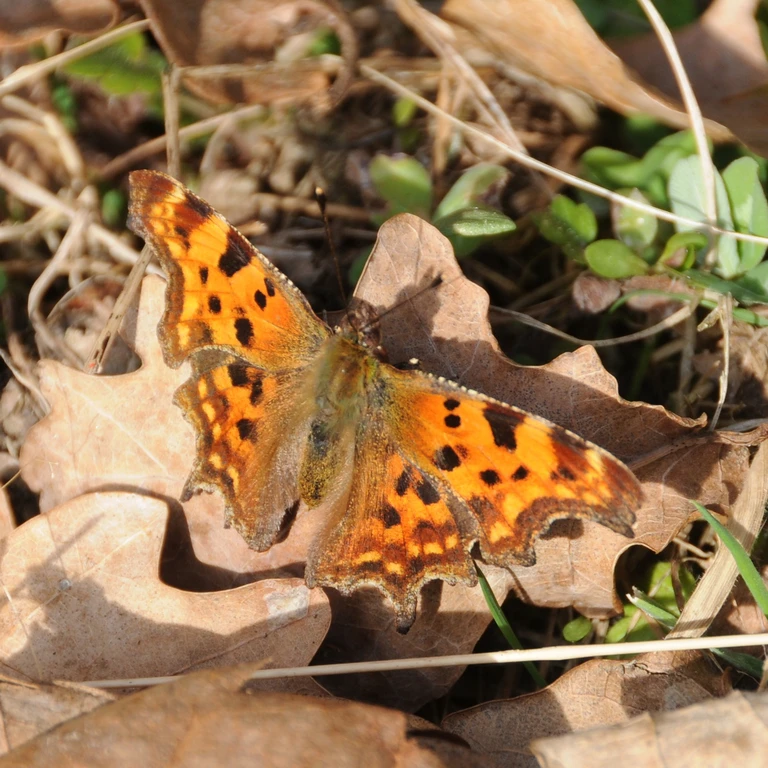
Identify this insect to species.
Polygonia c-album
